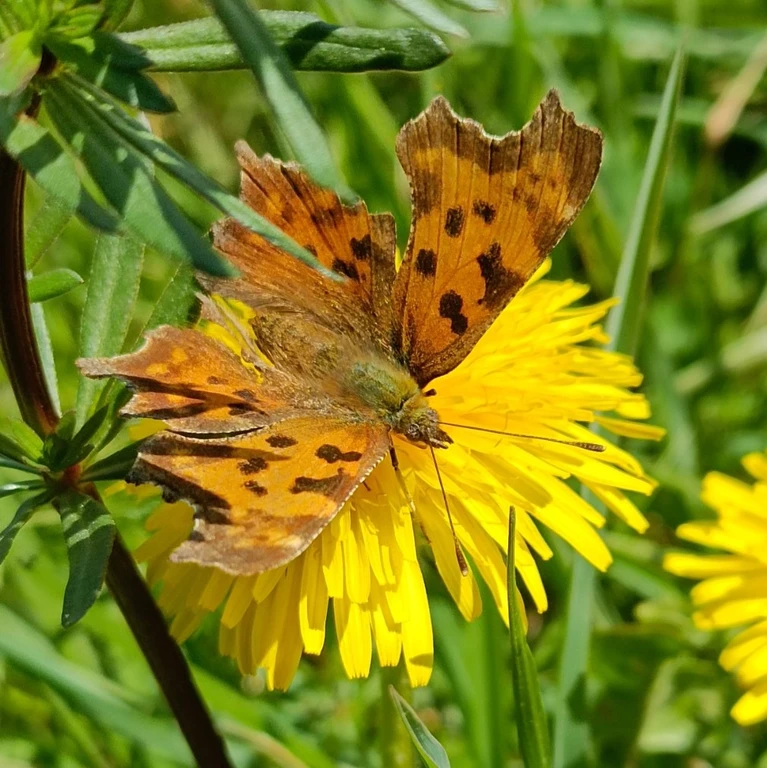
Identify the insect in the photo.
Polygonia c-album
